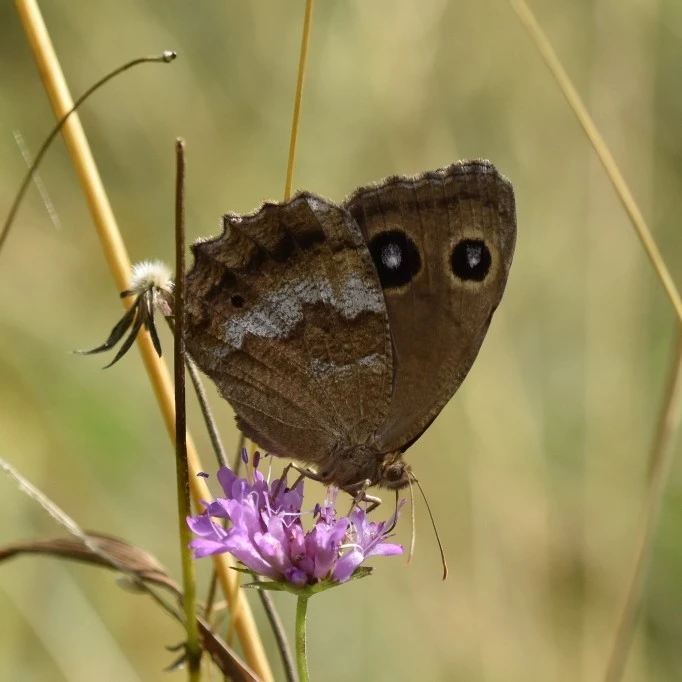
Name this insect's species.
Minois dryas
